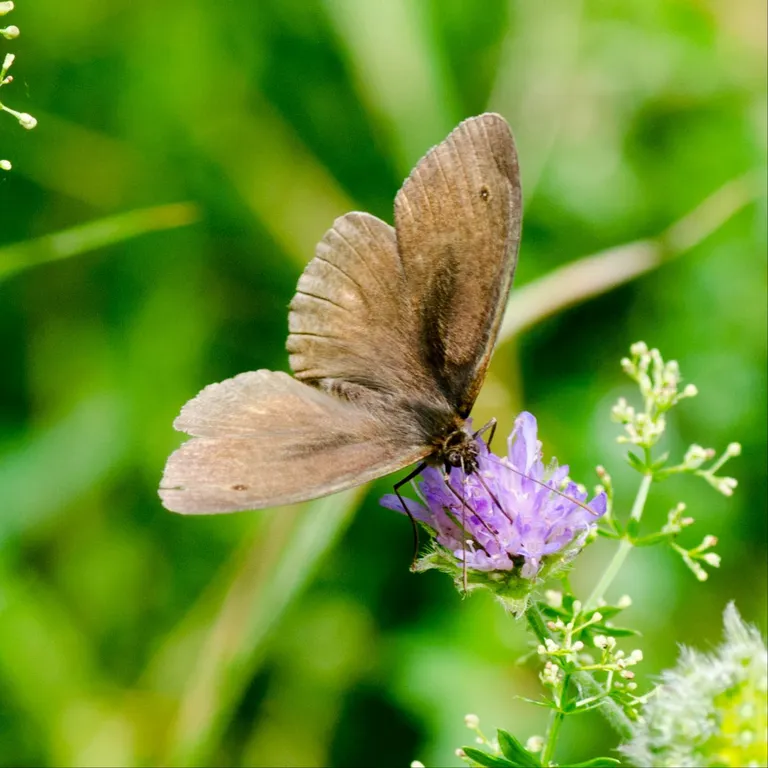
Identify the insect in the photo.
Aphantopus hyperantus
